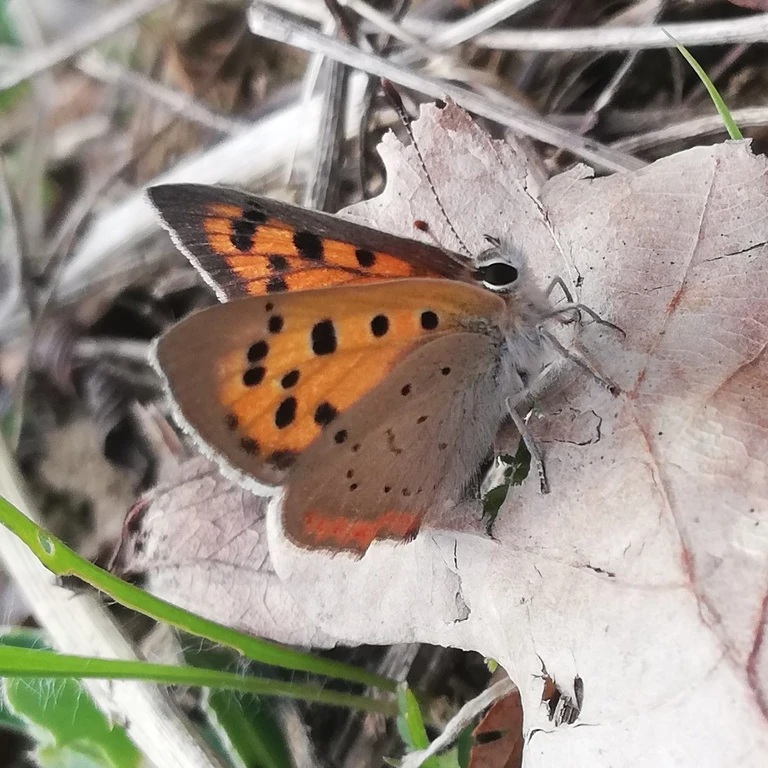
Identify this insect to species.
Lycaena phlaeas
